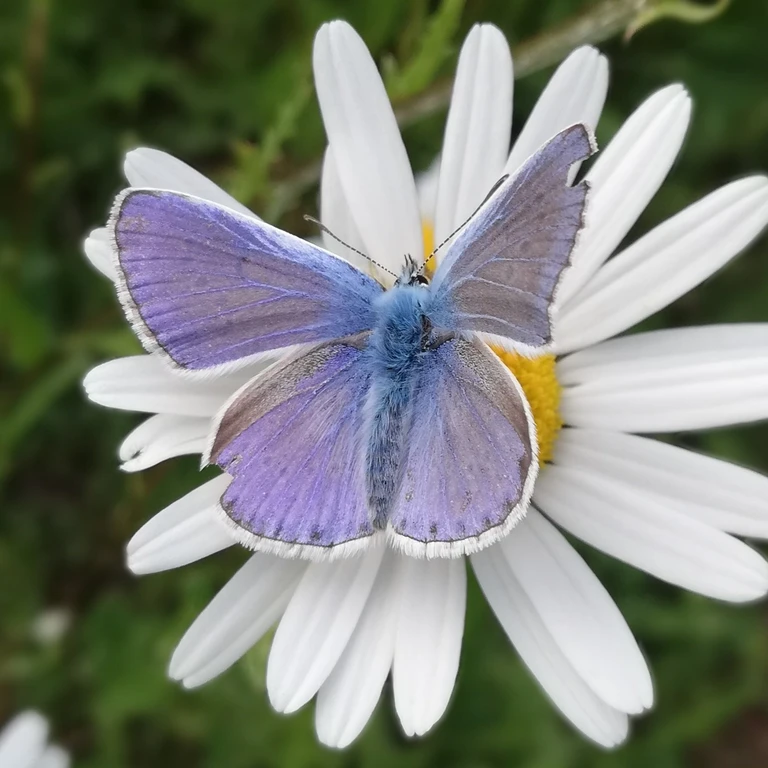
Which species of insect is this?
Polyommatus icarus
